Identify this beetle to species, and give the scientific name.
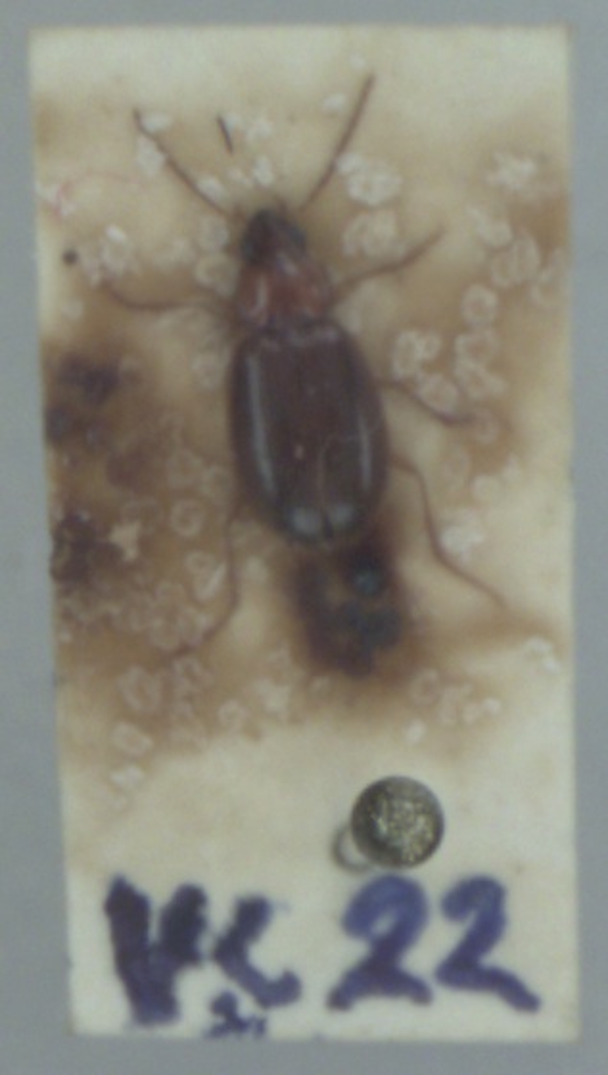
Ocys harpaloides
